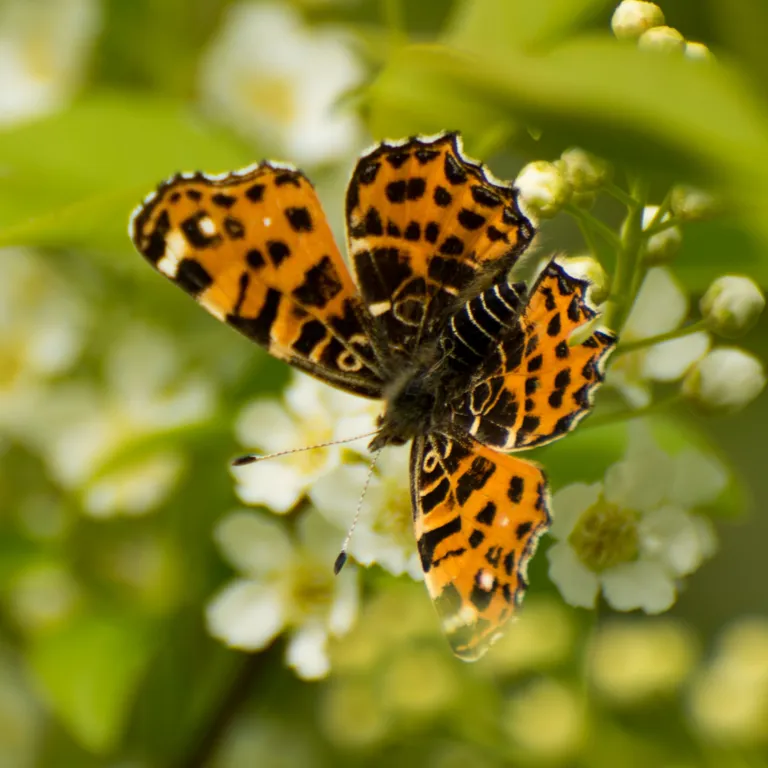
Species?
Araschnia levana
